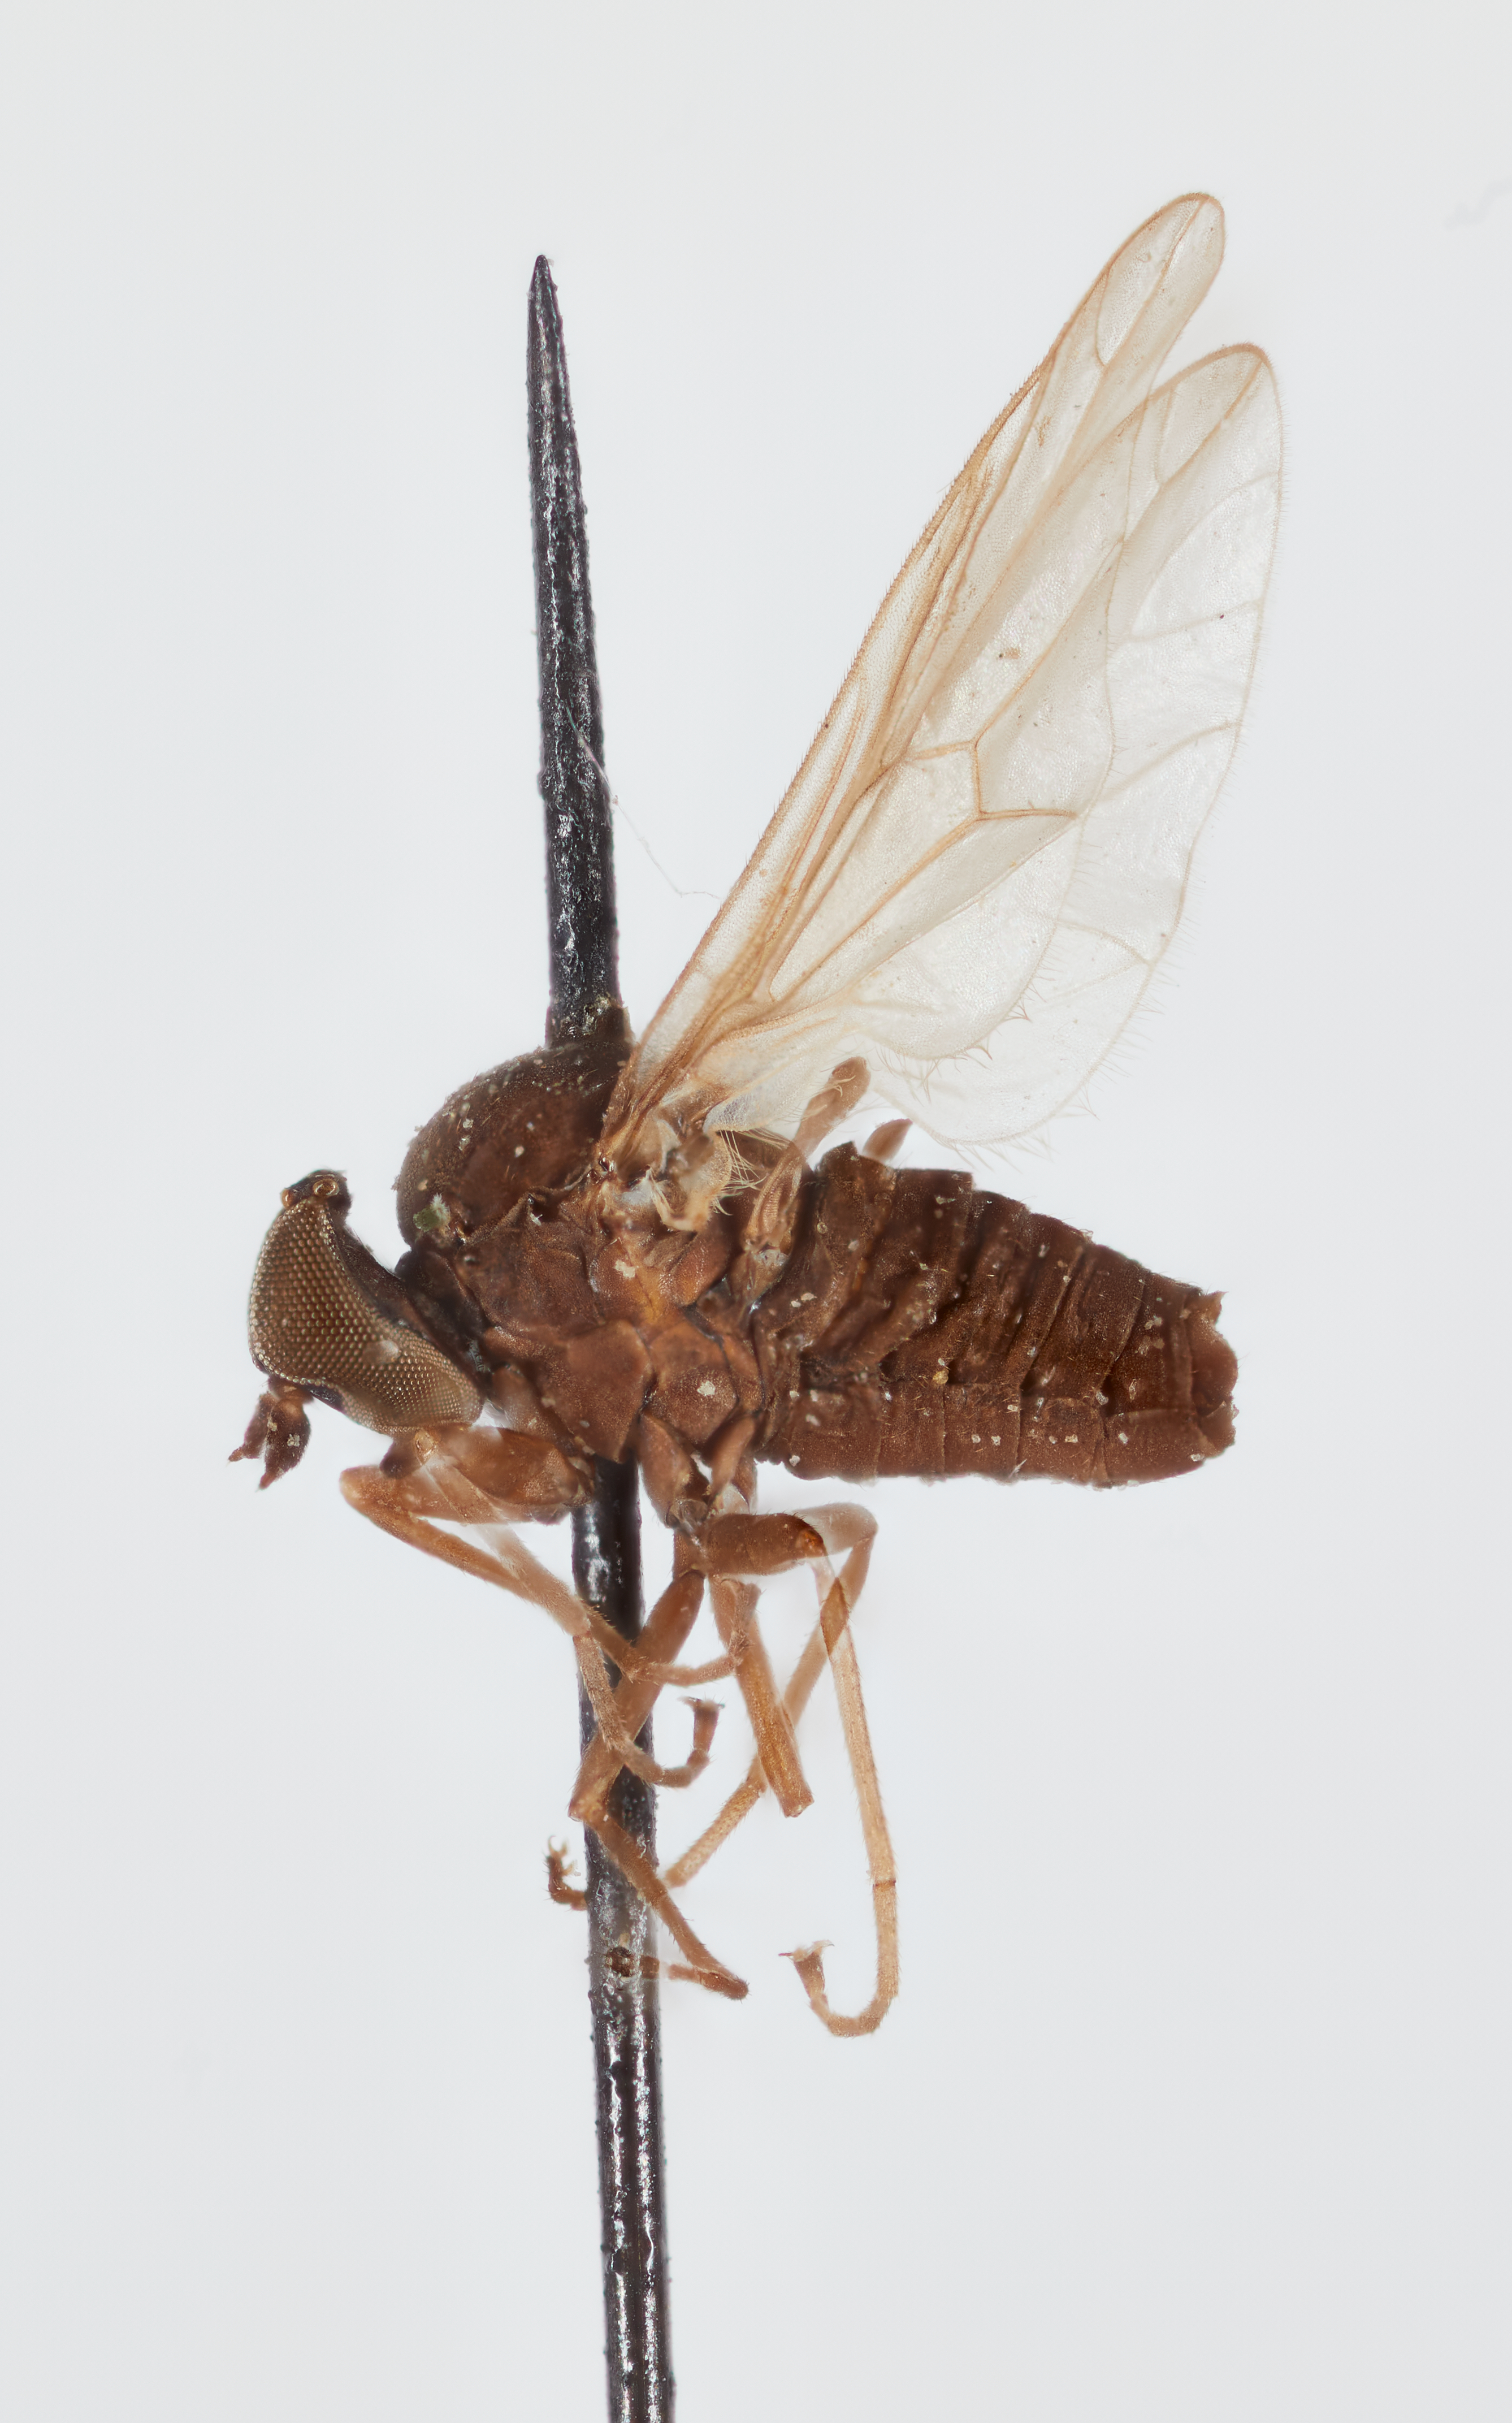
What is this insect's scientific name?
Hilarimorpha abuta
